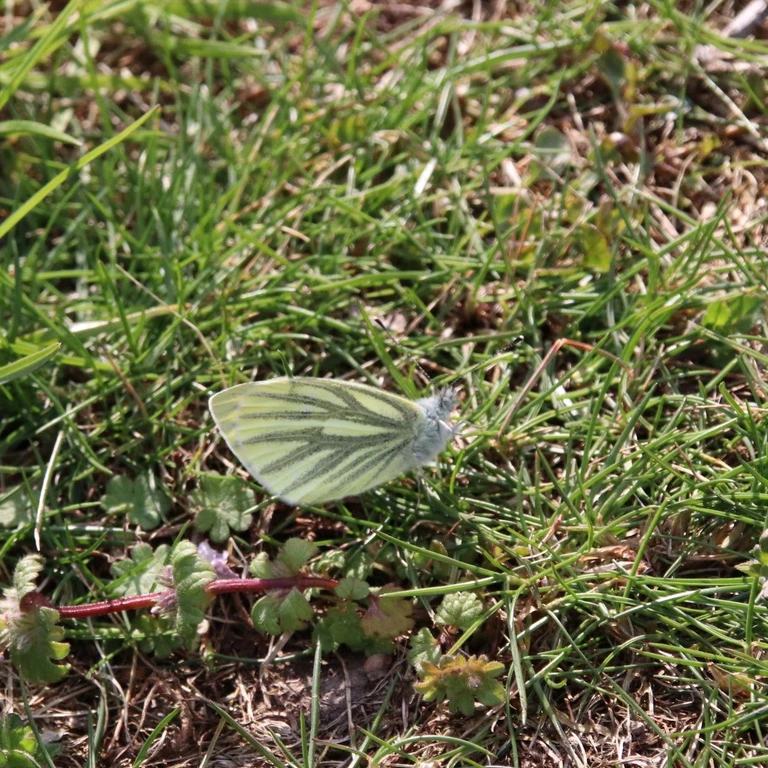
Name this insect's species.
Pieris napi
